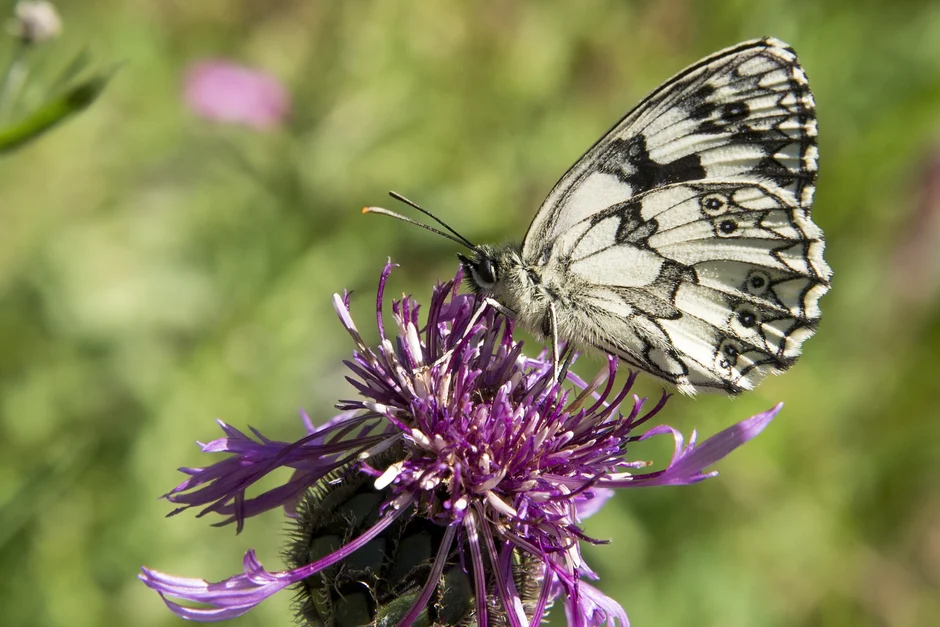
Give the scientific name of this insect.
Melanargia galathea
